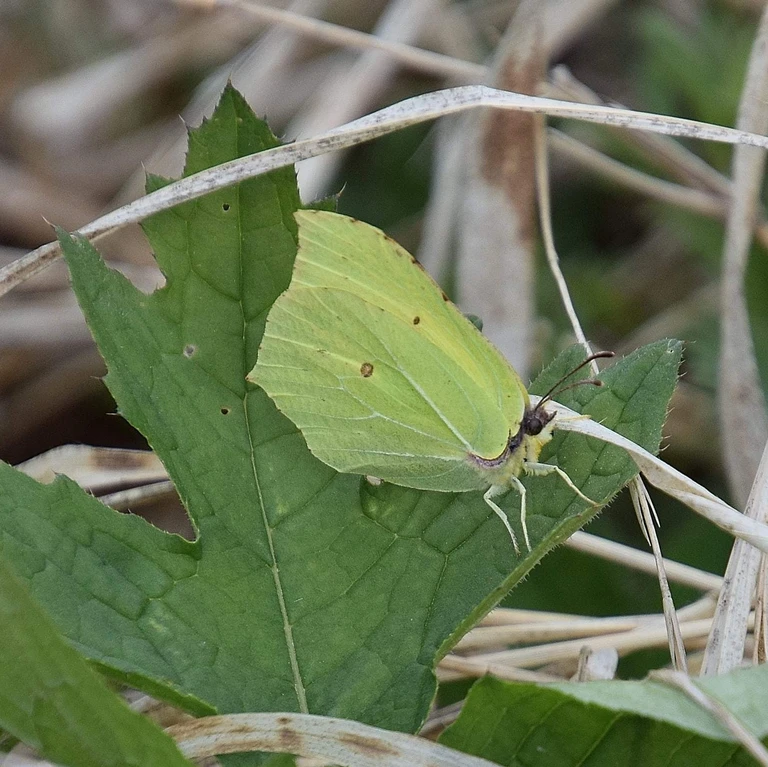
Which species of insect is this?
Gonepteryx rhamni
